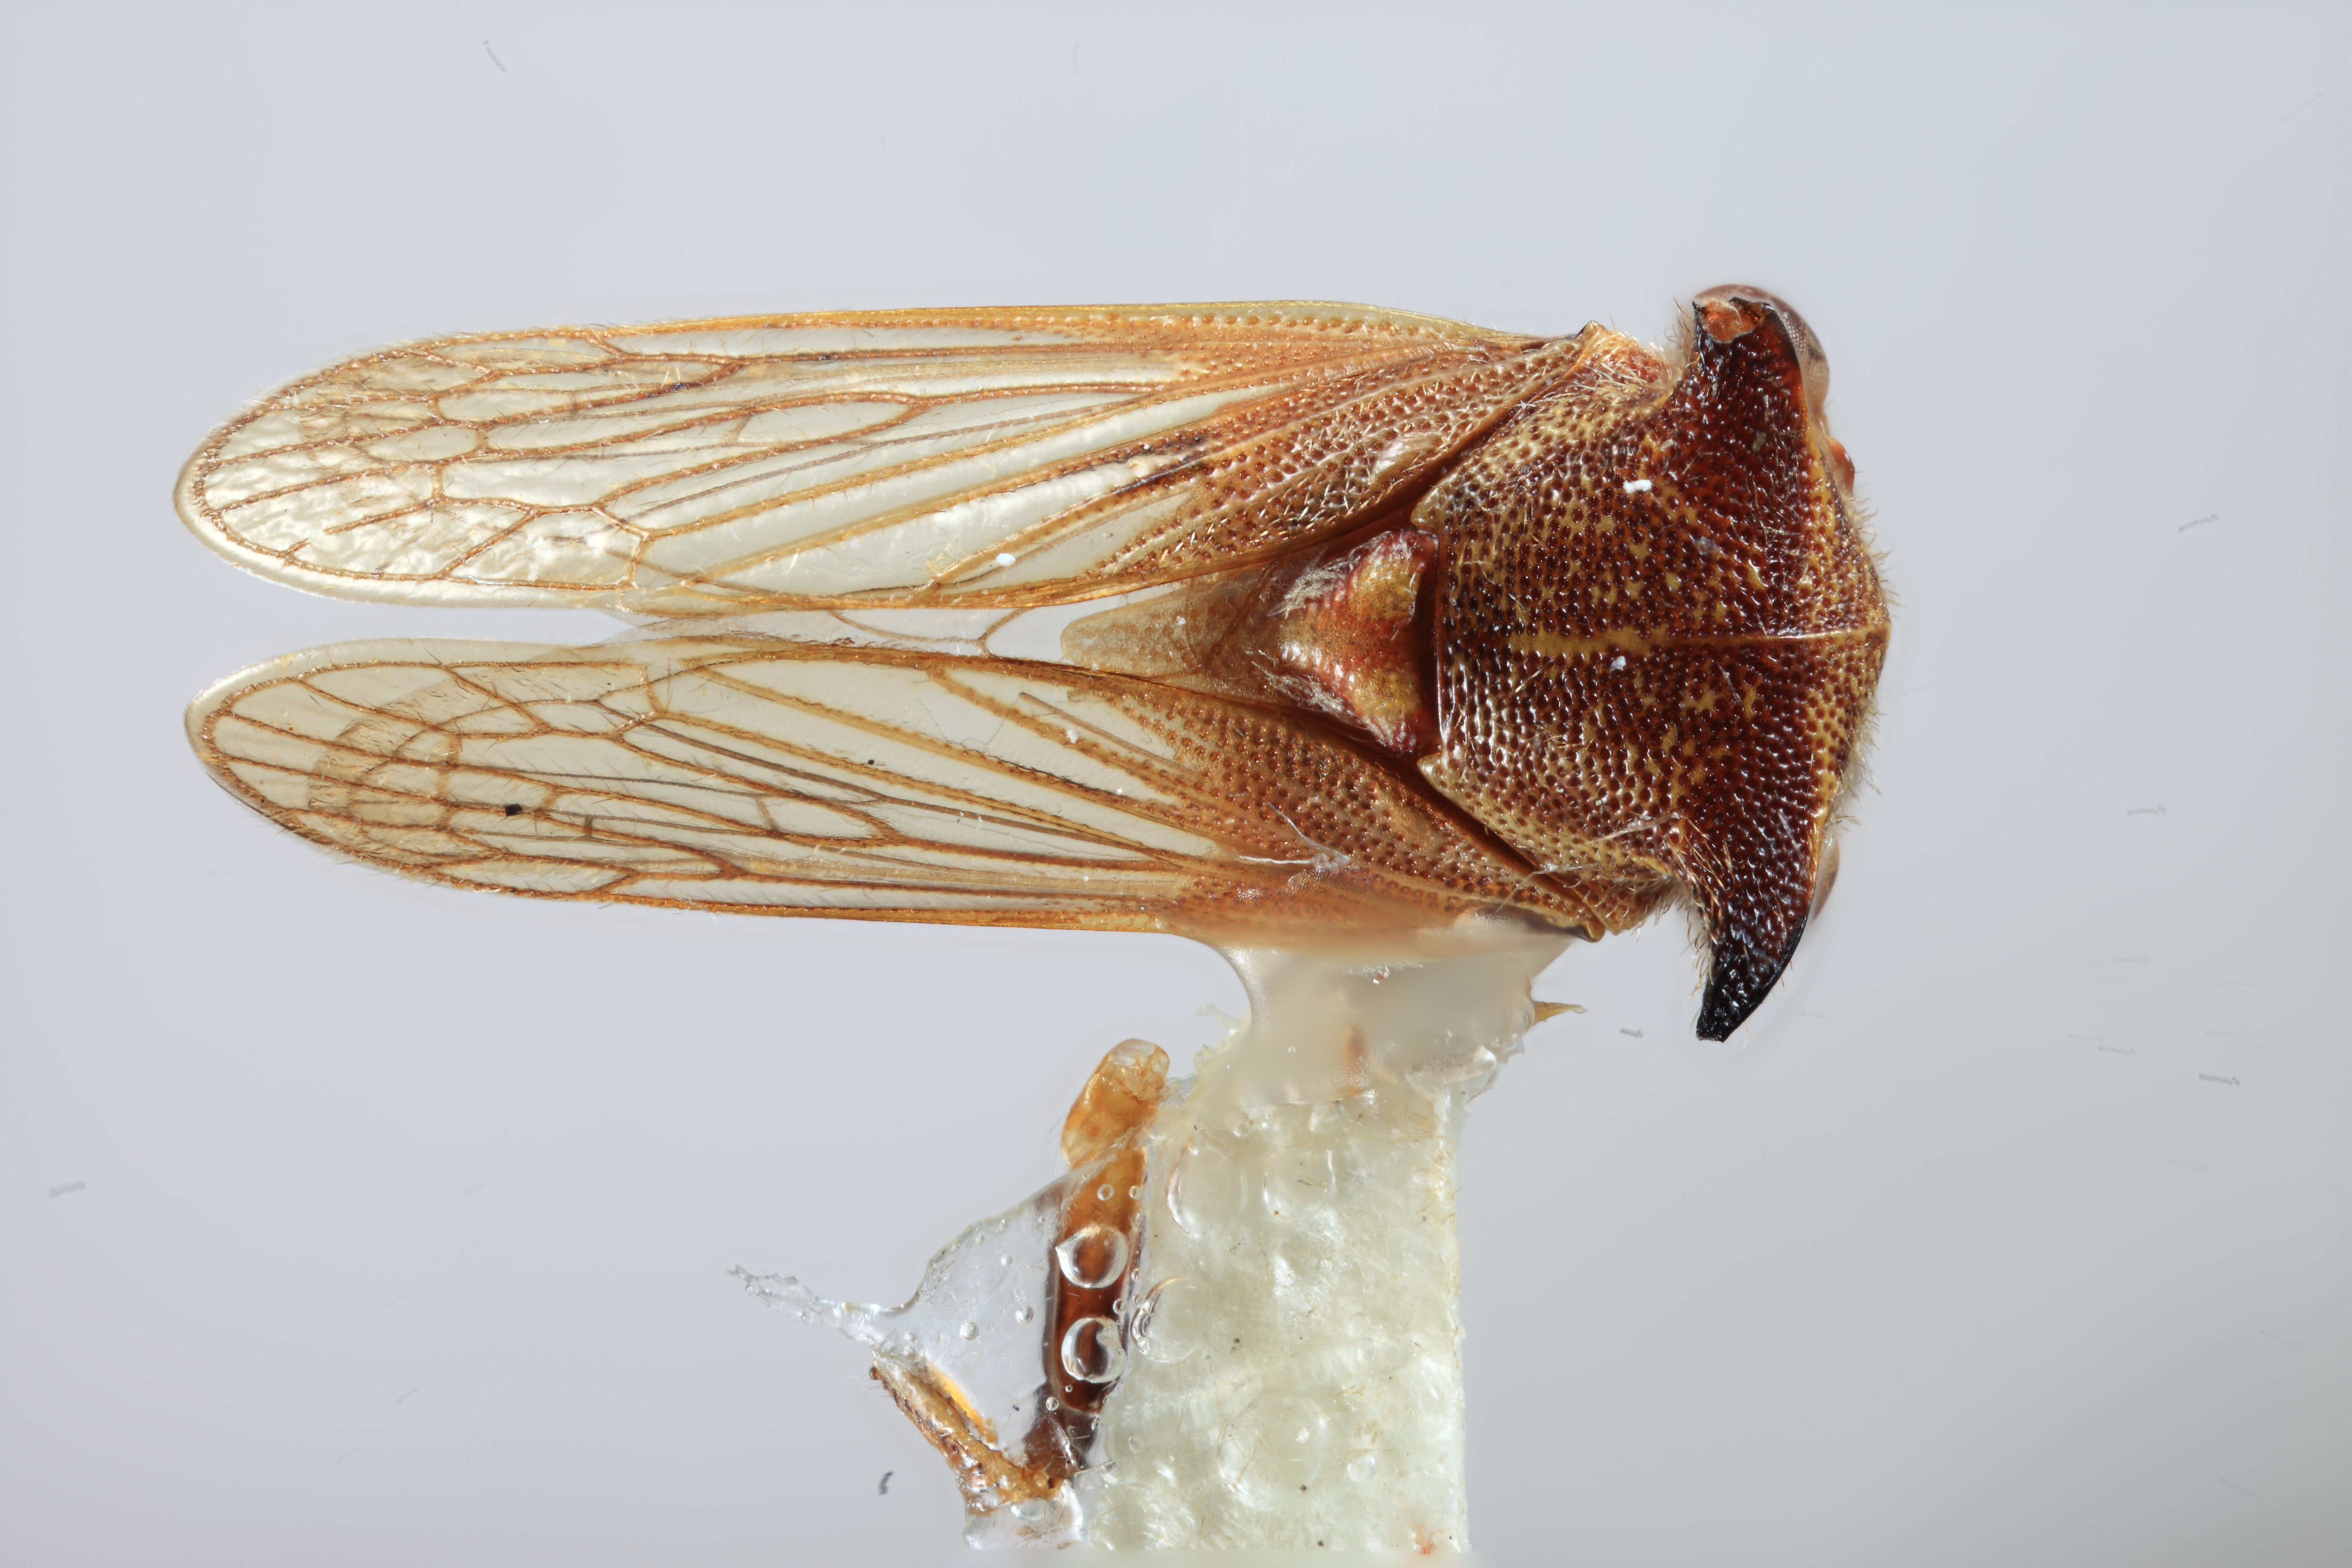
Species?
Tolania corcula
